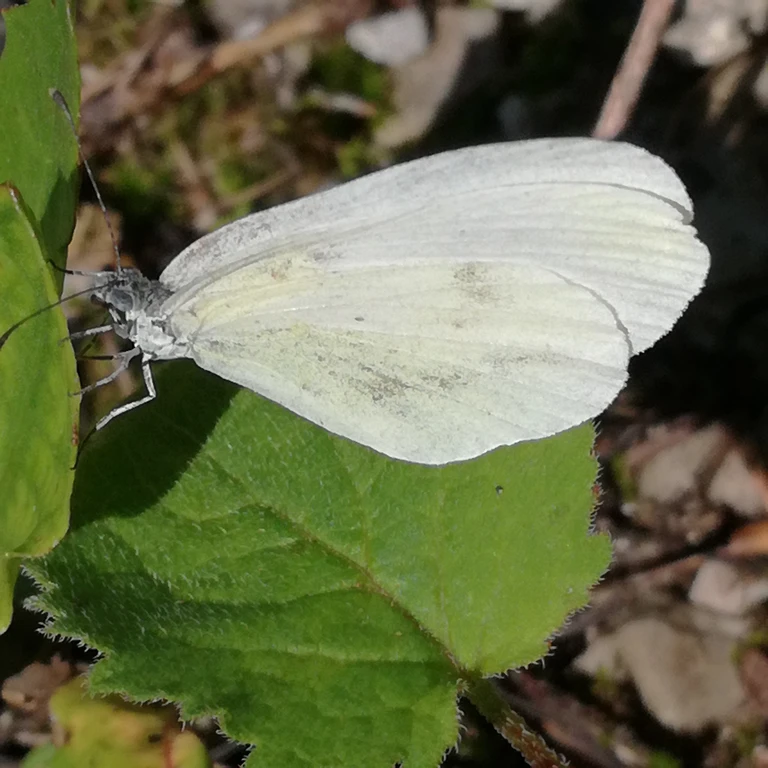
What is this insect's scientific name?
Leptidea sinapis/juvernica
